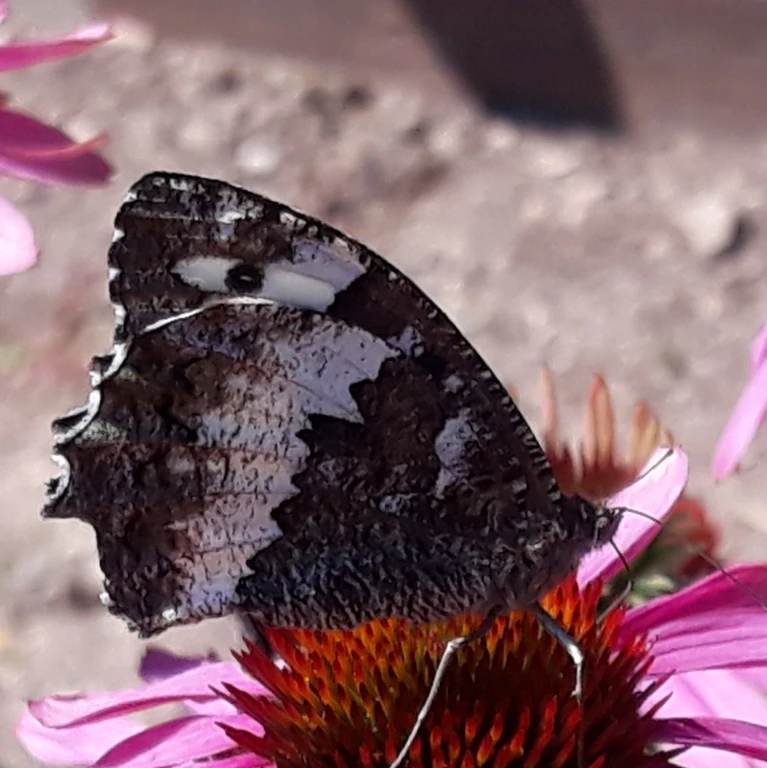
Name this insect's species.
Brintesia circe
